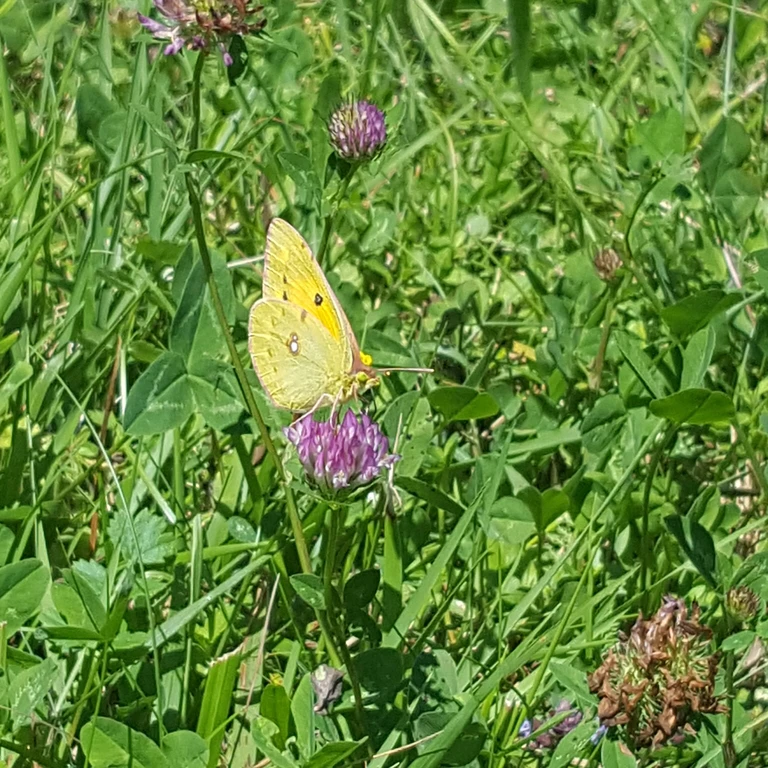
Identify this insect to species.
Colias croceus
